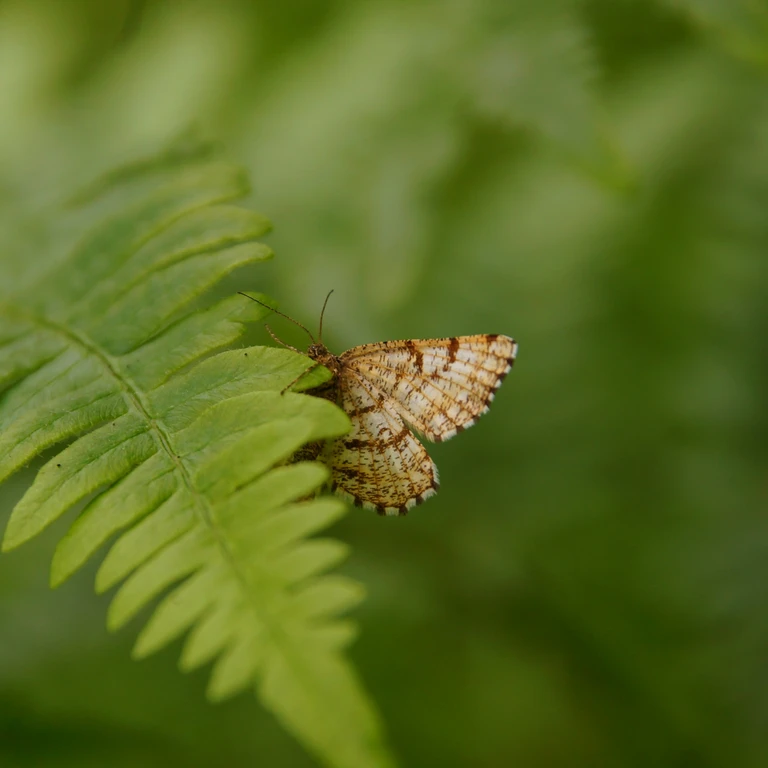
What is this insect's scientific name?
Ematurga atomaria
